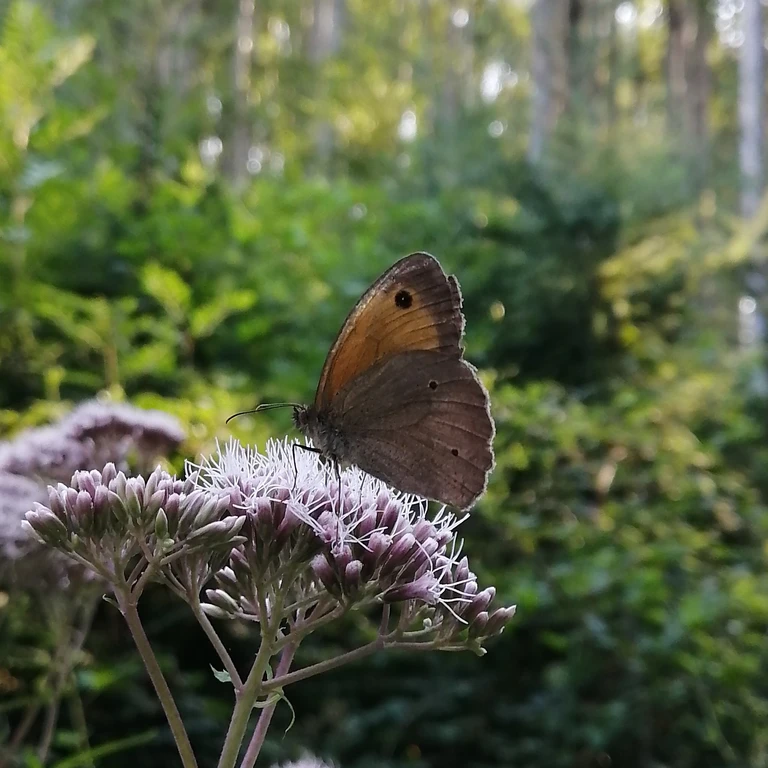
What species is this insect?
Maniola jurtina
